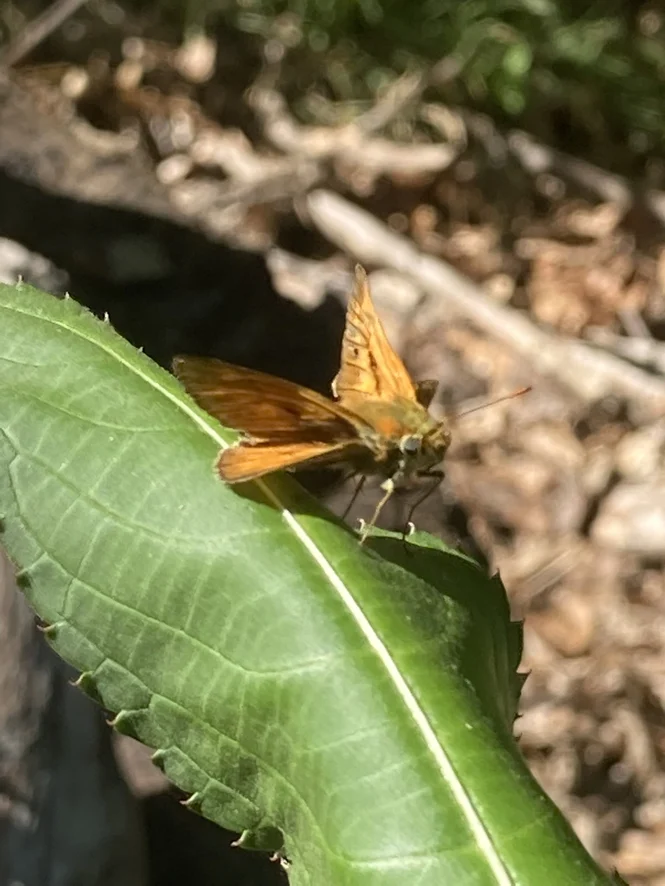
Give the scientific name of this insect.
Ochlodes sylvanus (also Ochlodes venata)
